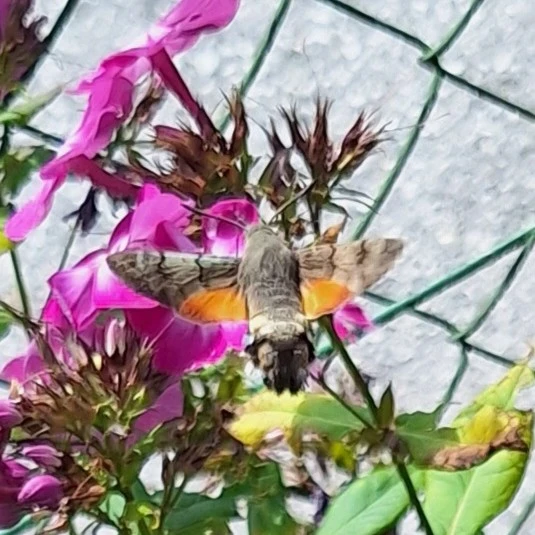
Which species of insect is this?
Macroglossum stellatarum
